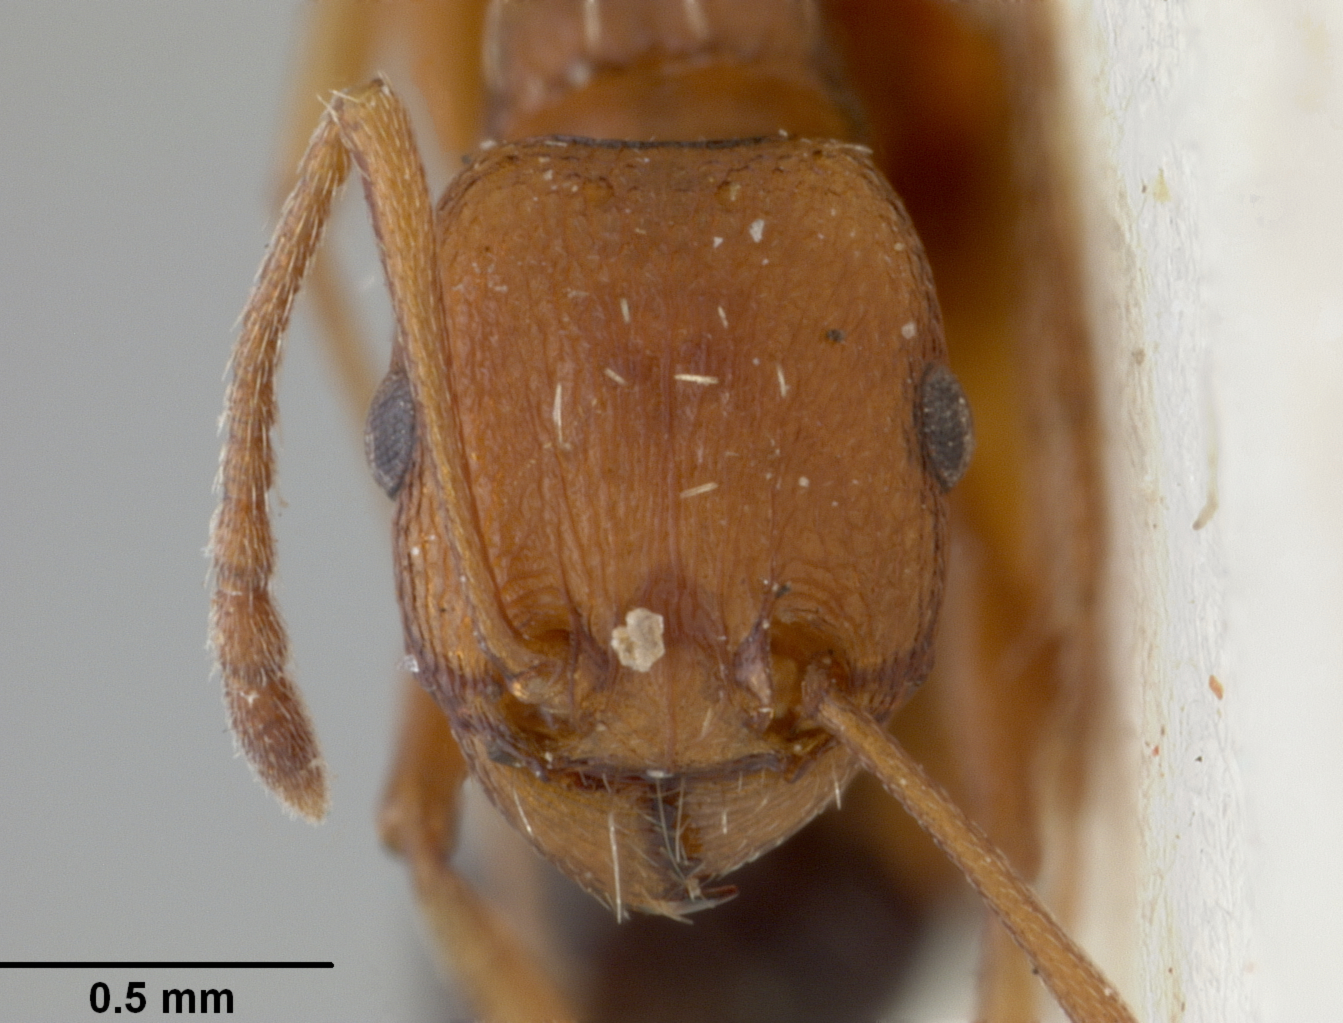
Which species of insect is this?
Atopula hortensis
